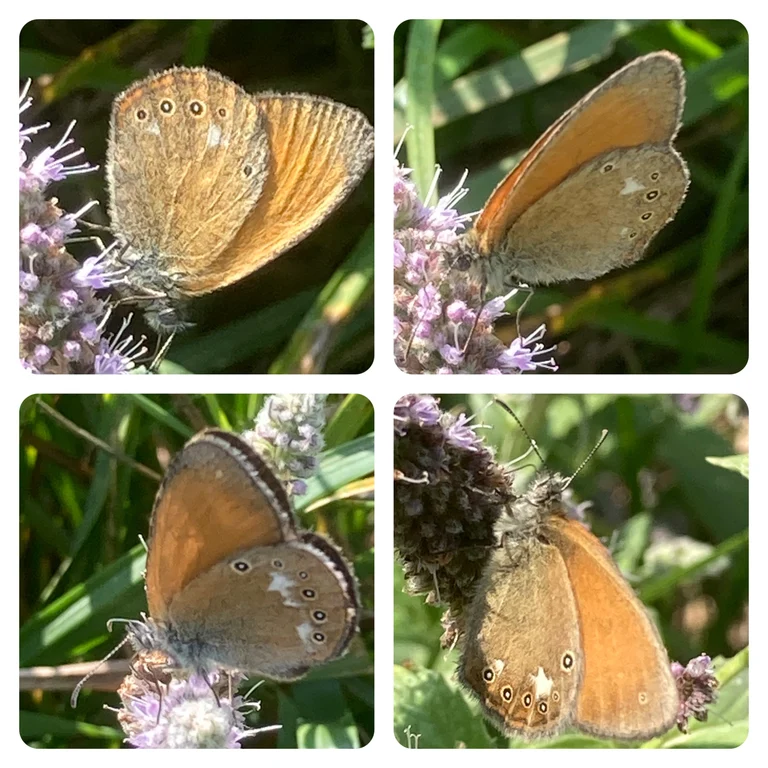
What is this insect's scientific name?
Coenonympha glycerion (also Coenonympha iphis)
